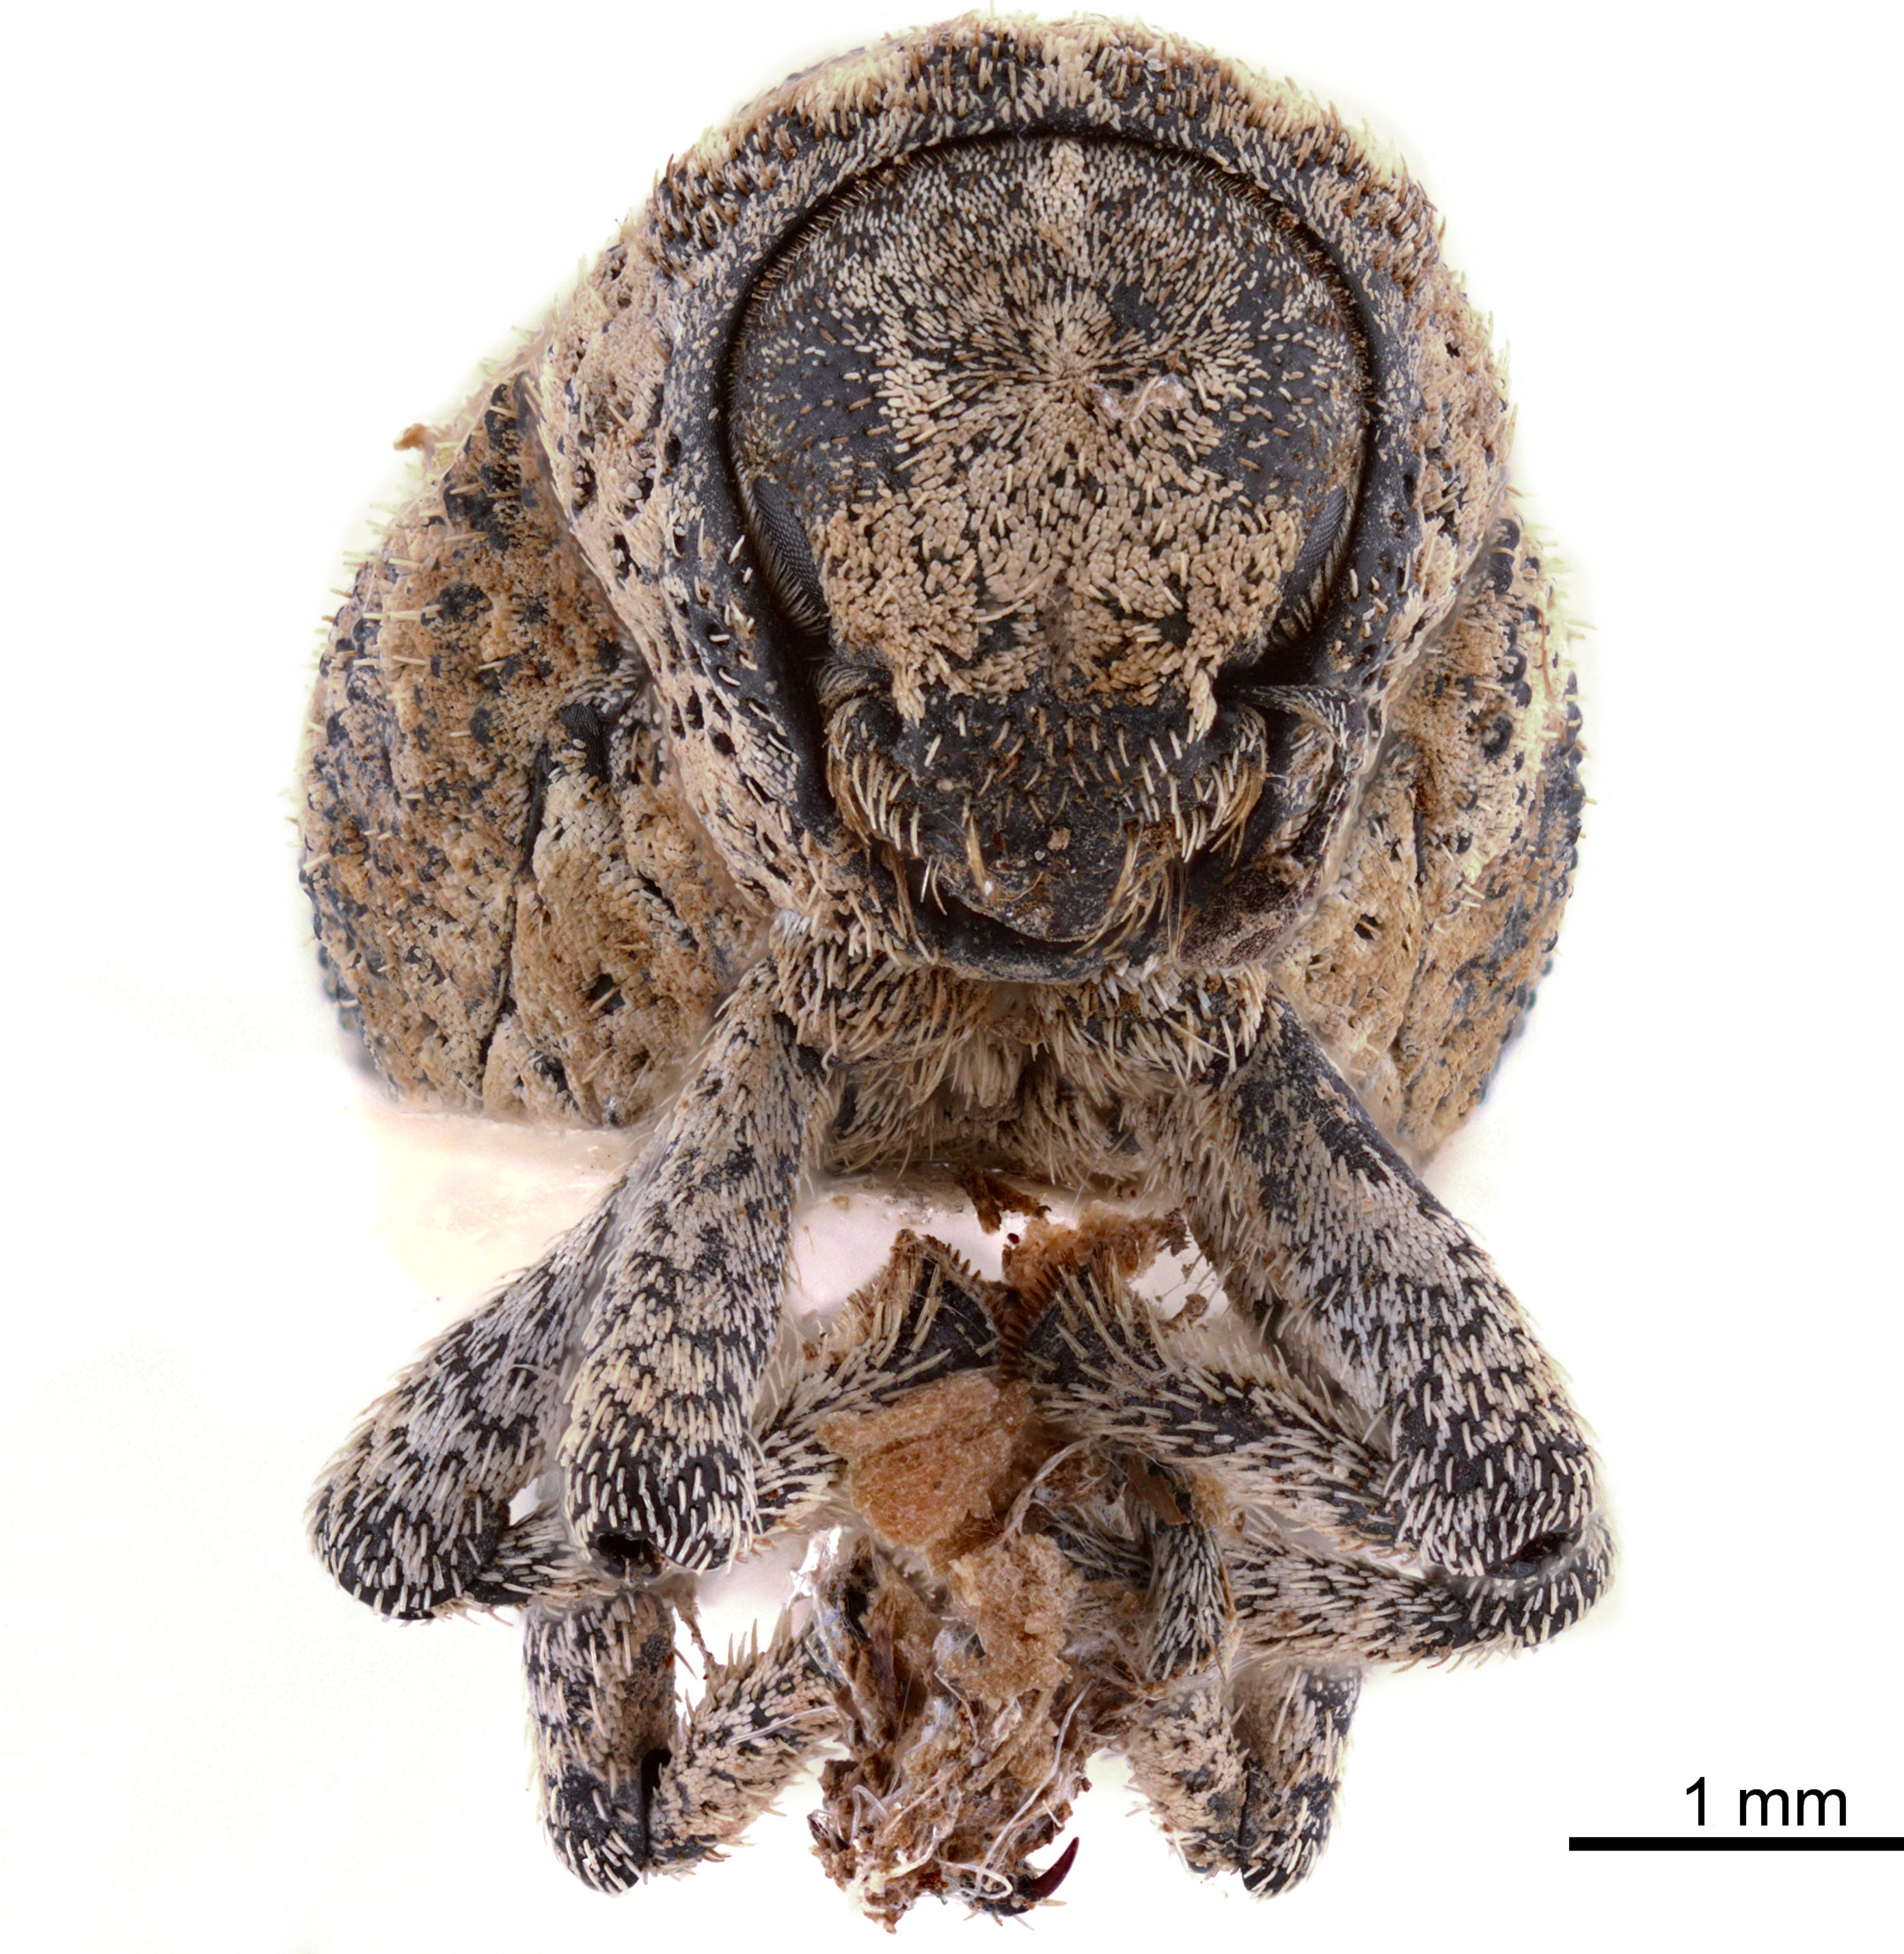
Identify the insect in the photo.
Thecesternus foveolatus
